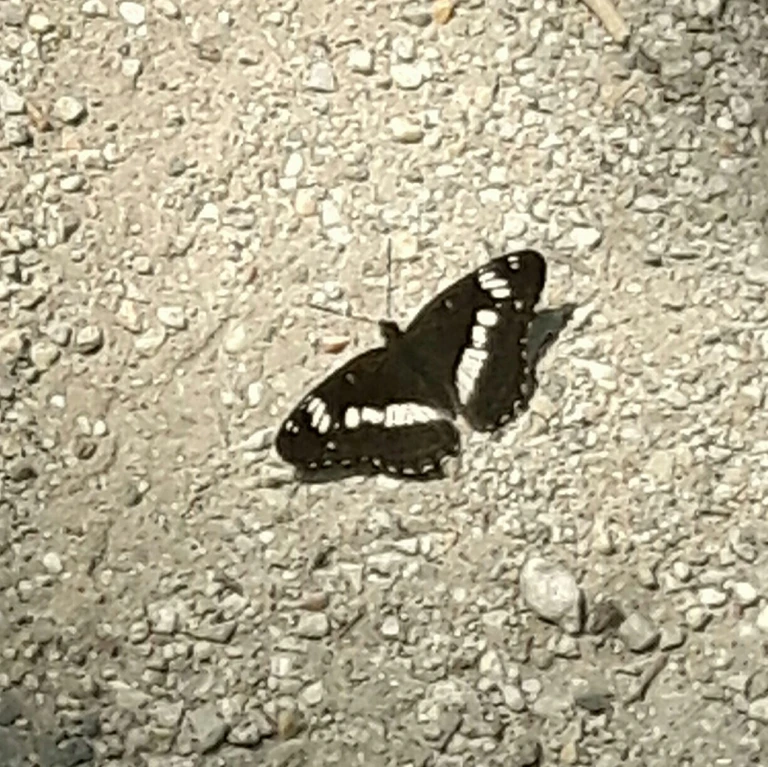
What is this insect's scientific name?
Limenitis camilla (also Ladoga camilla)
